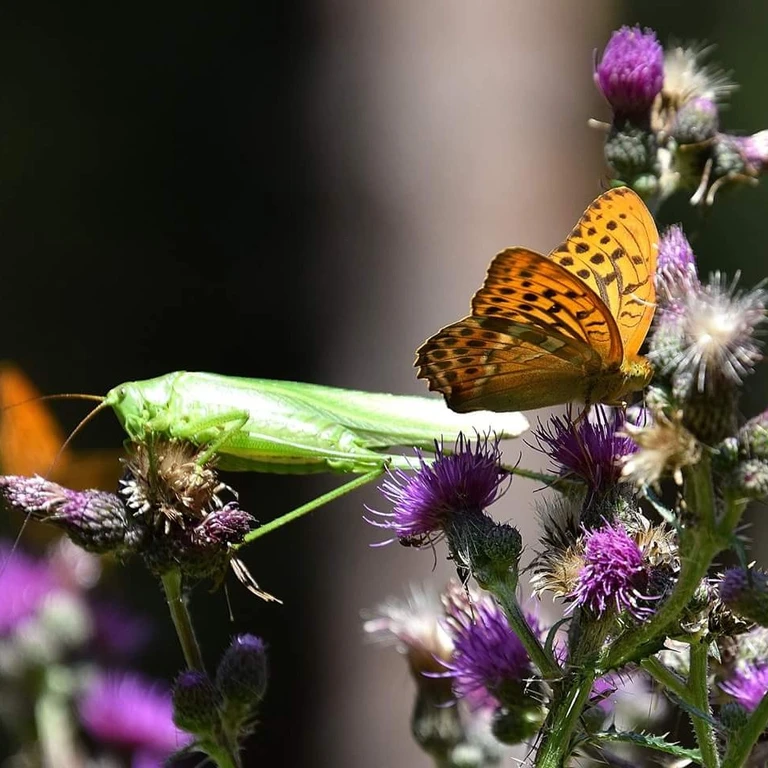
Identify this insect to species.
Argynnis paphia
